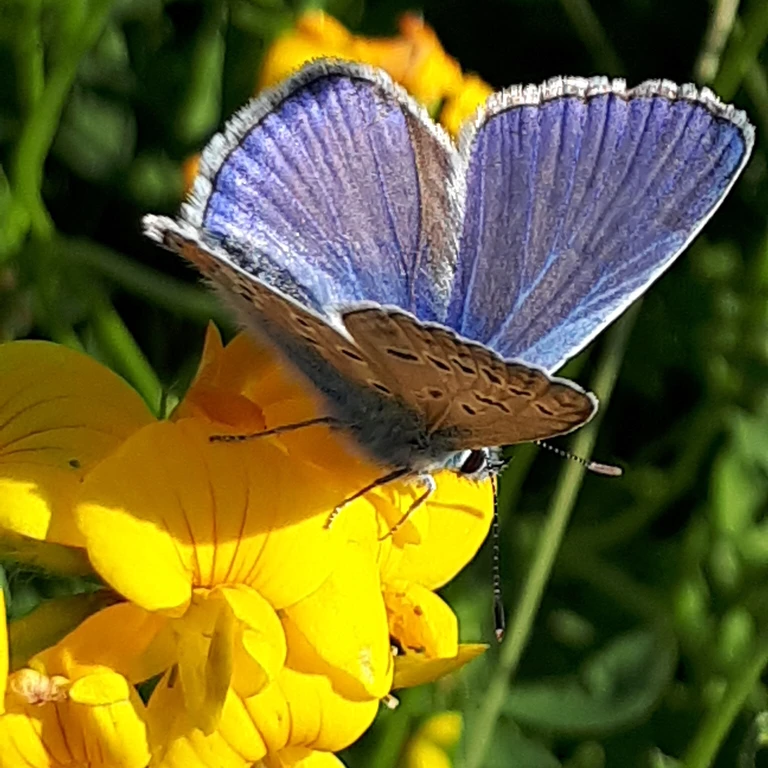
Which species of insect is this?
Polyommatus icarus
